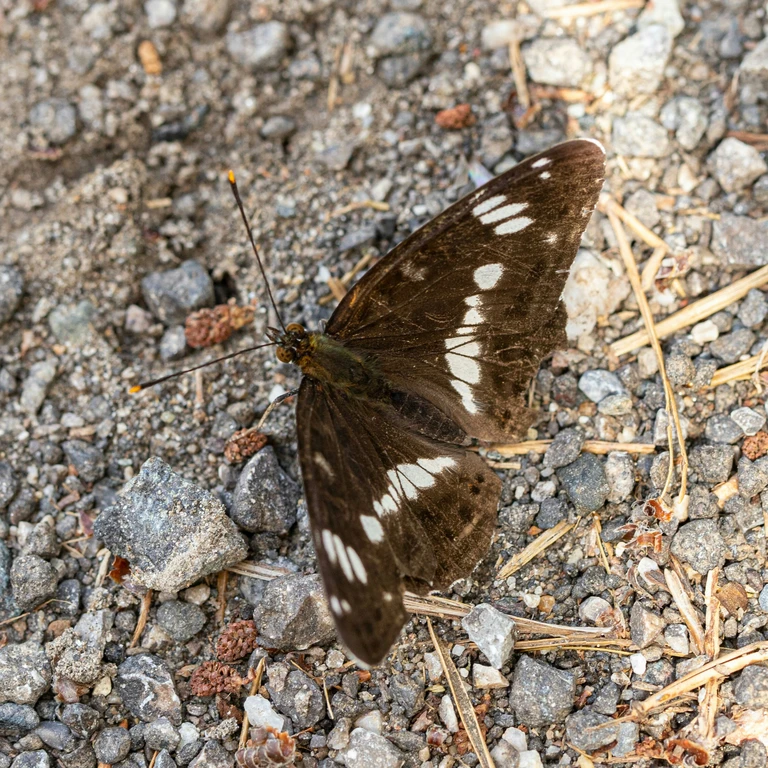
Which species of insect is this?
Limenitis camilla (also Ladoga camilla)
